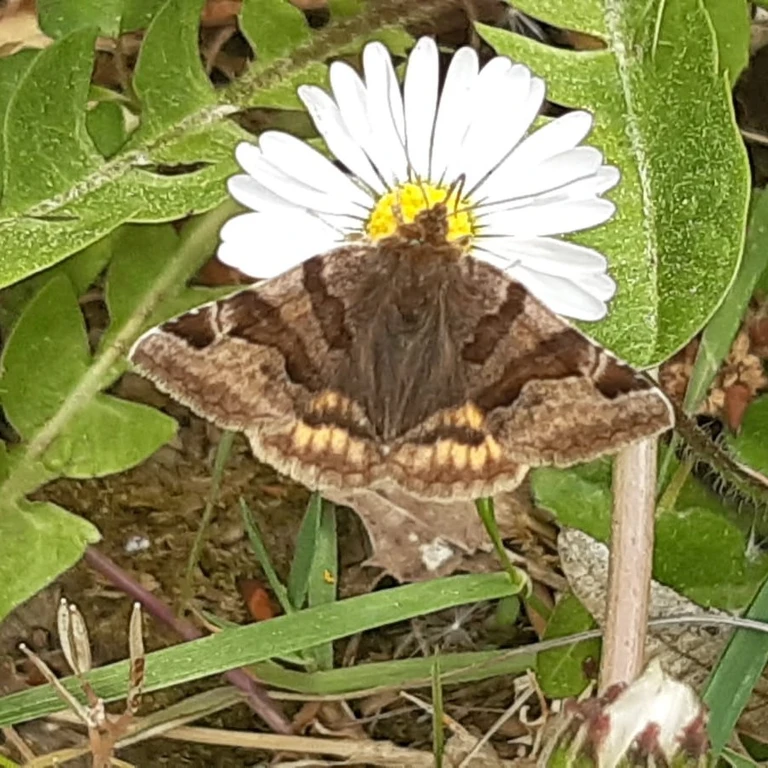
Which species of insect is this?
Euclidia glyphica
